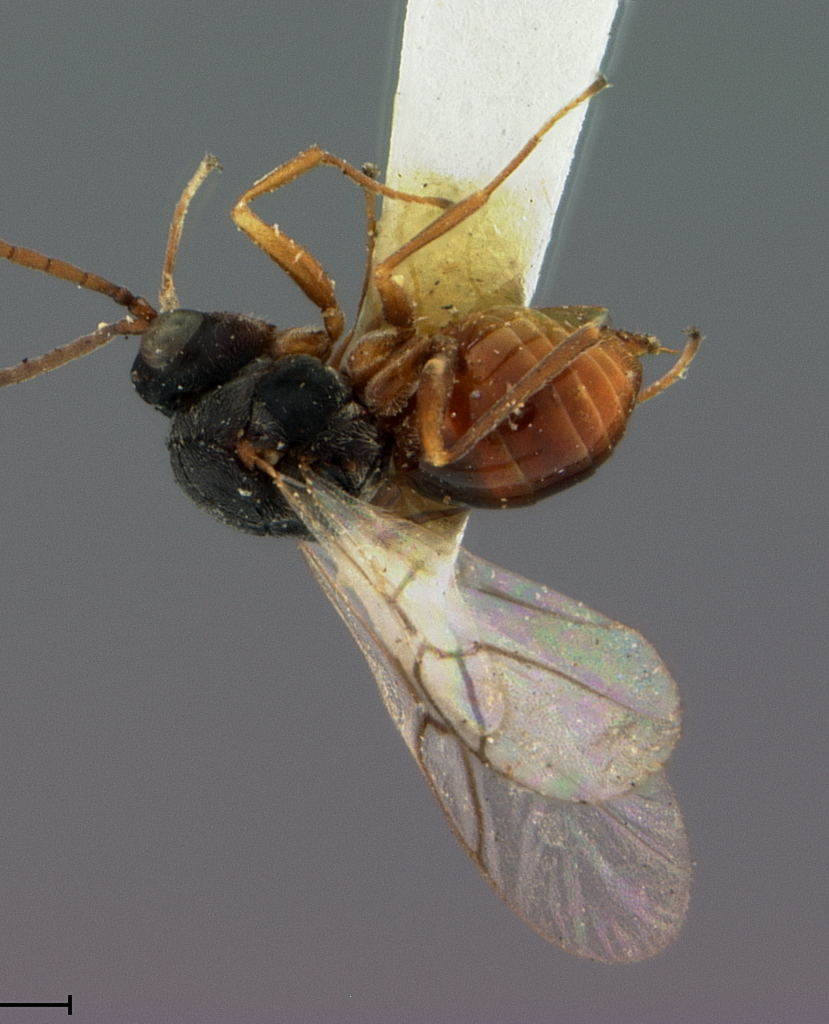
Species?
Aulax sonchicola
